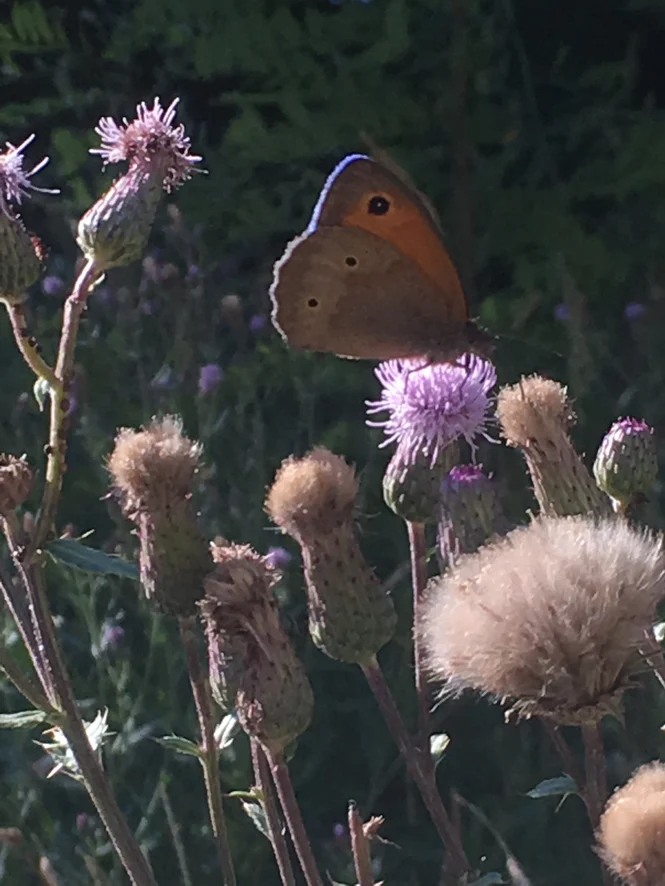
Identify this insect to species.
Maniola jurtina
